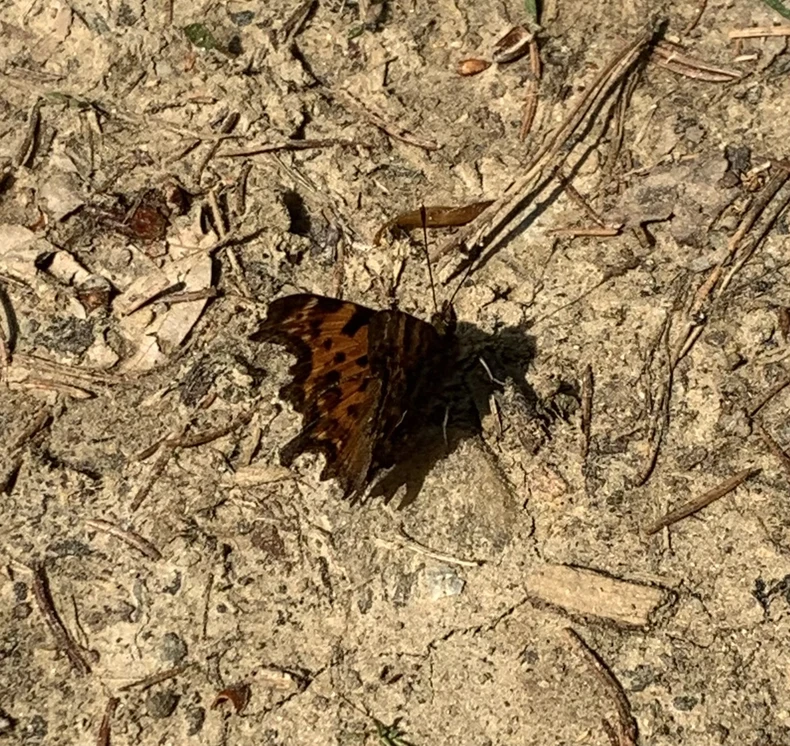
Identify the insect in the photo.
Polygonia c-album
